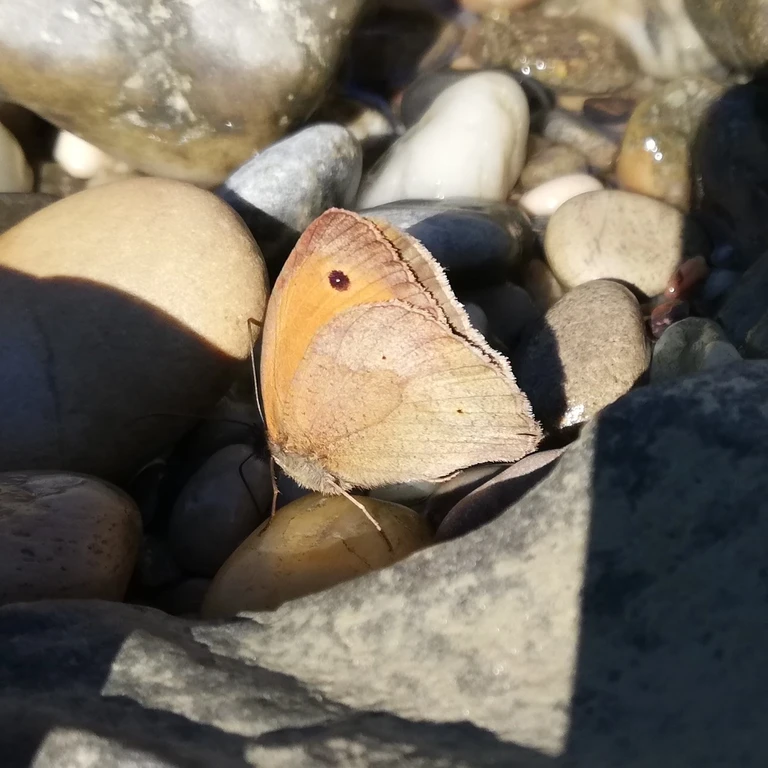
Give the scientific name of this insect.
Maniola jurtina
